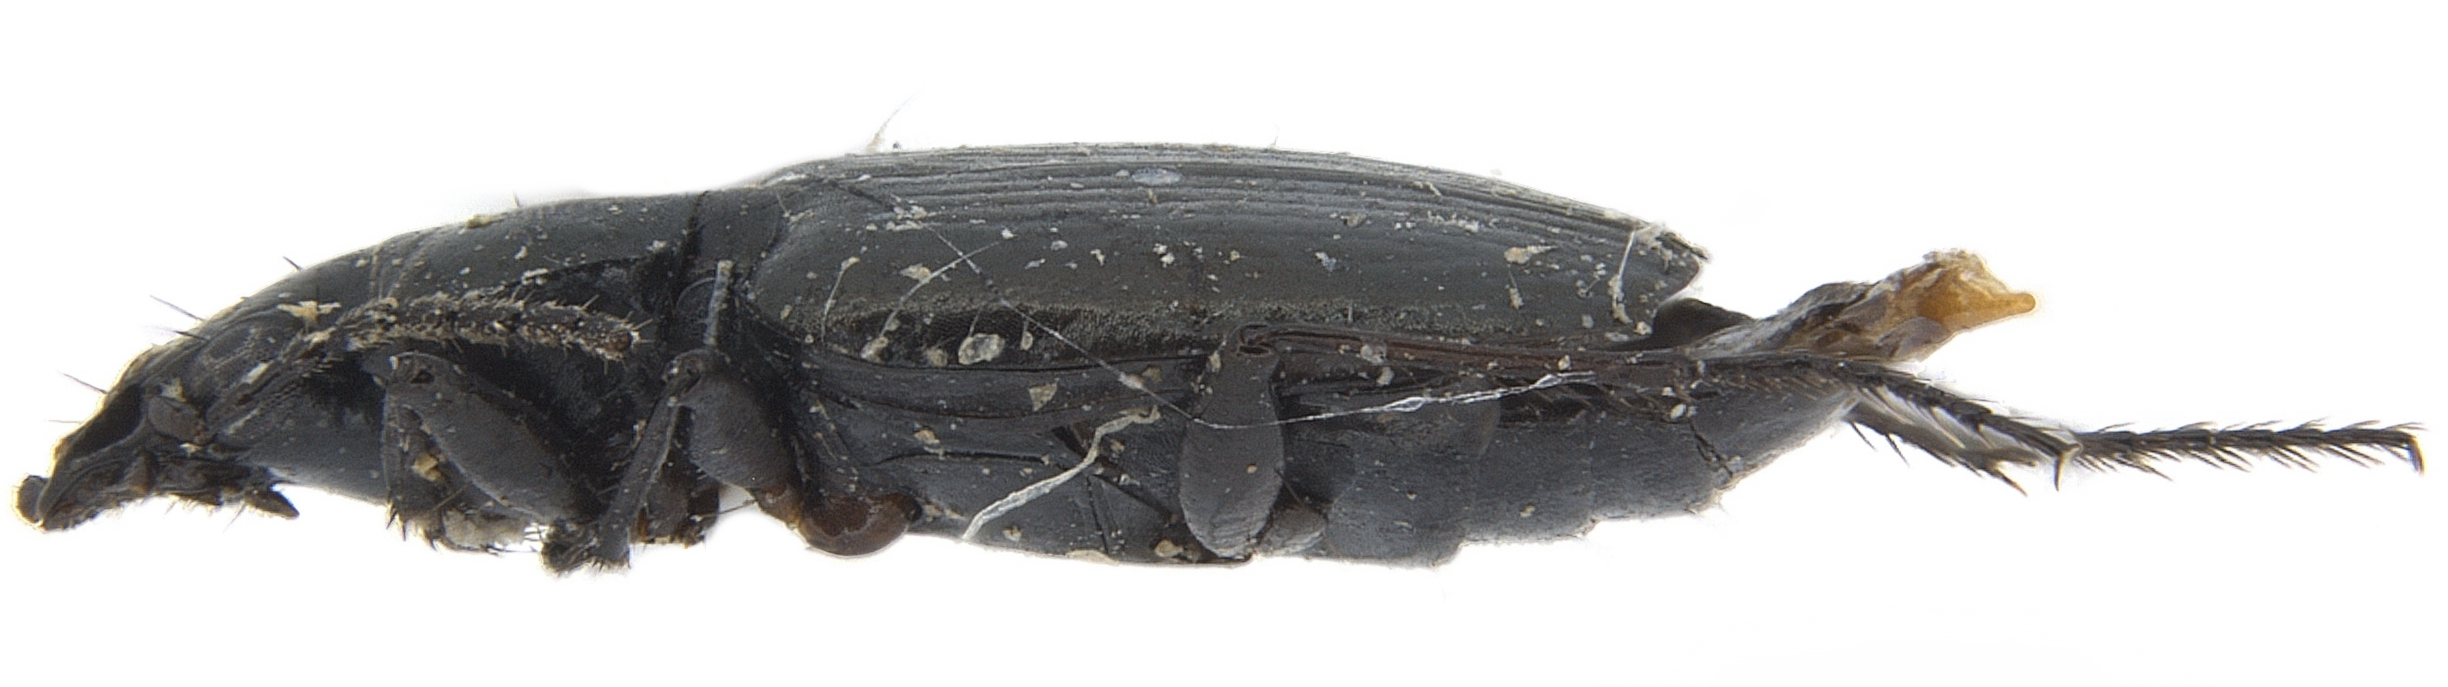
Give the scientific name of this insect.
Apristus pugetanus
